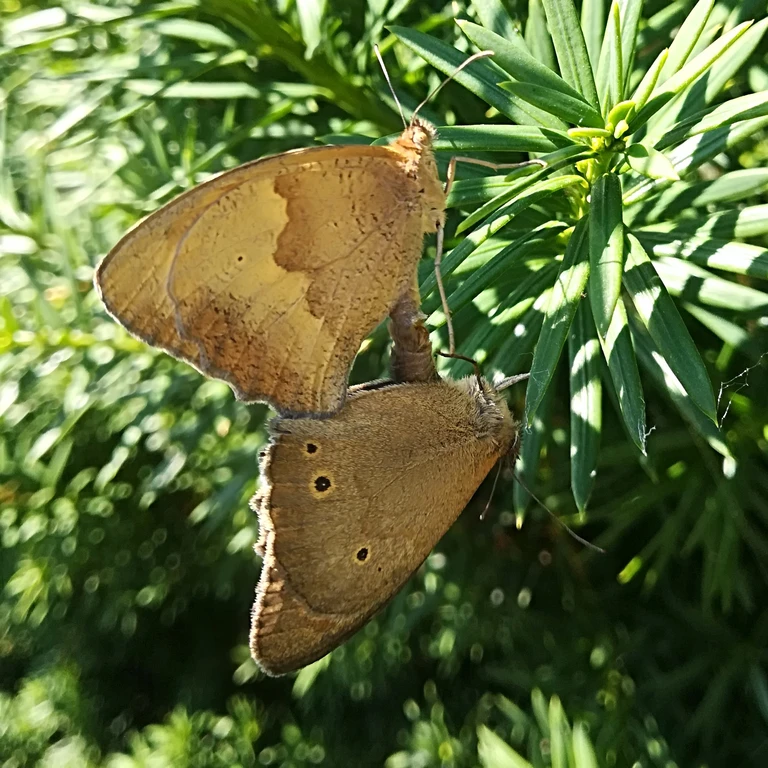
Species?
Maniola jurtina
